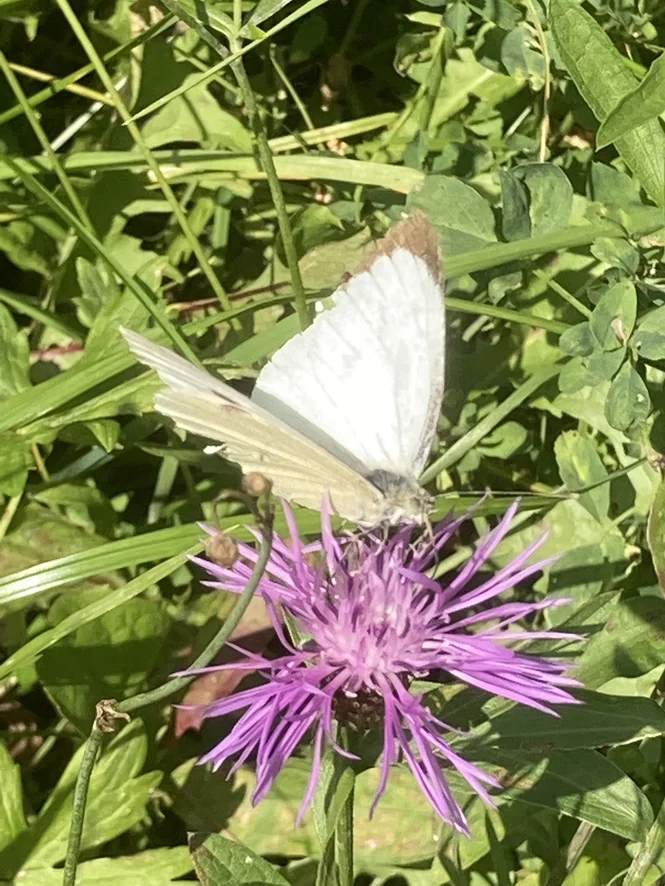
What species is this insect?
Pieris brassicae
